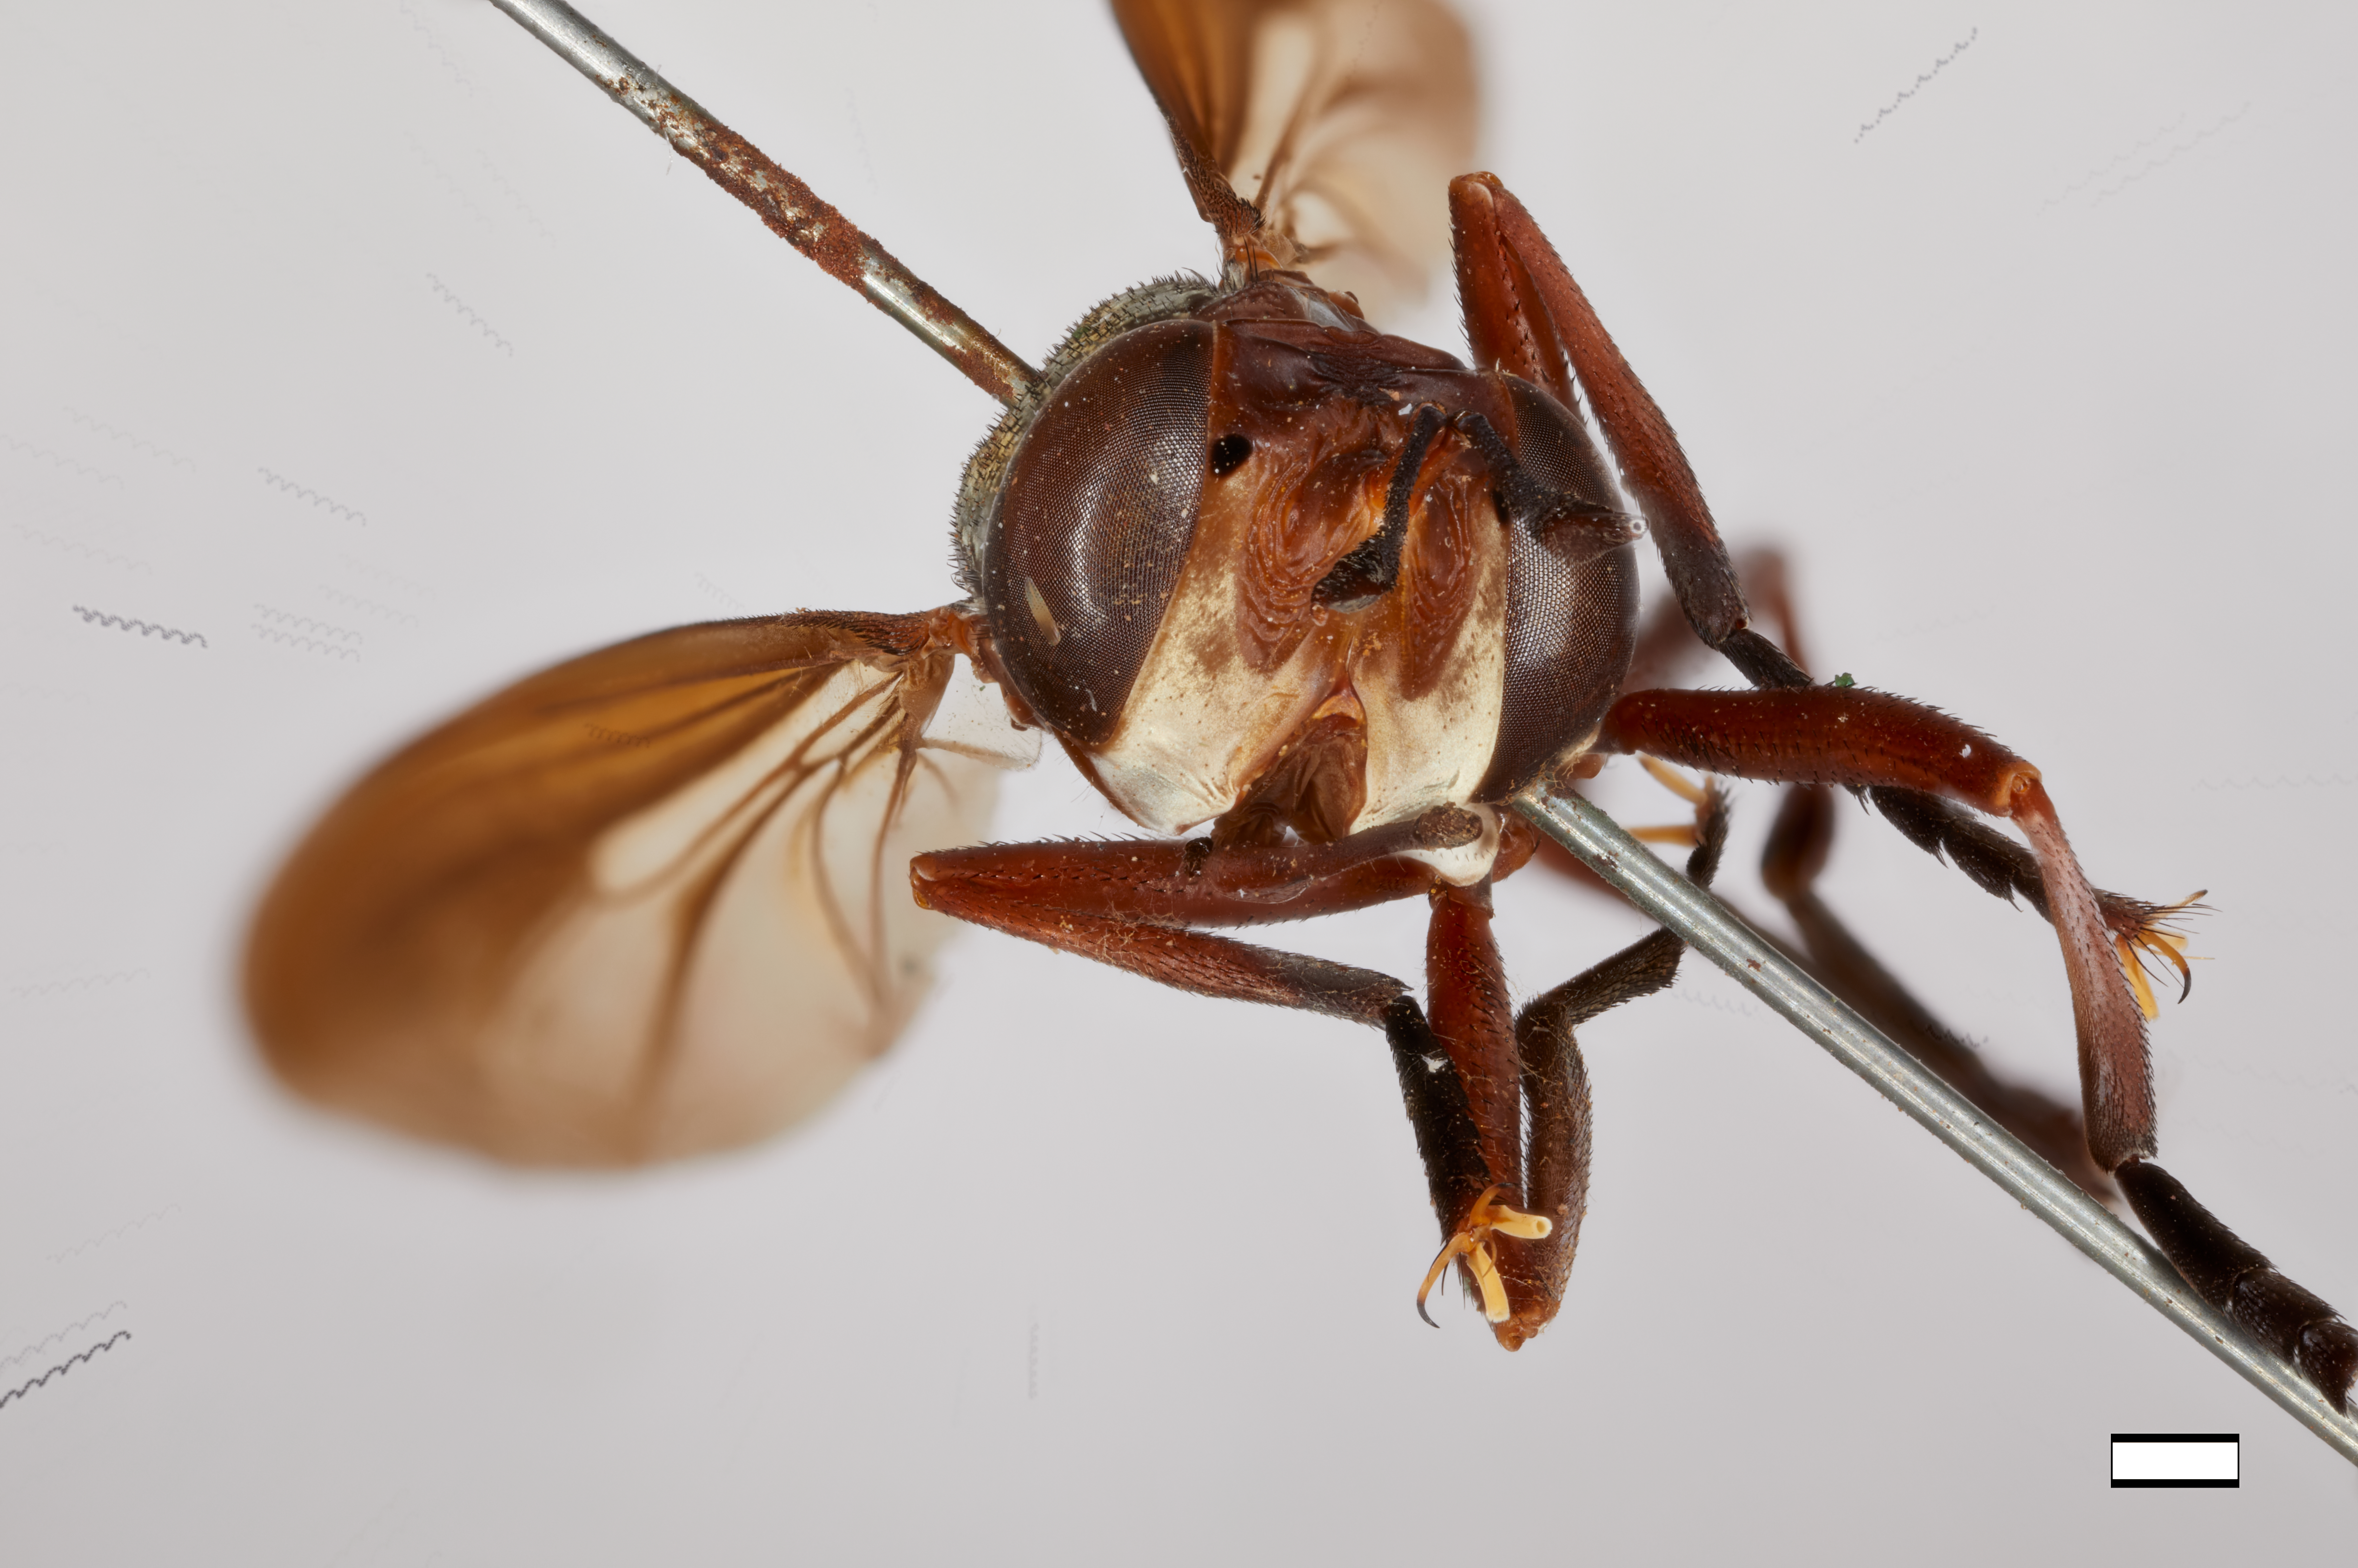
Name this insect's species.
Conops nigeriensis
